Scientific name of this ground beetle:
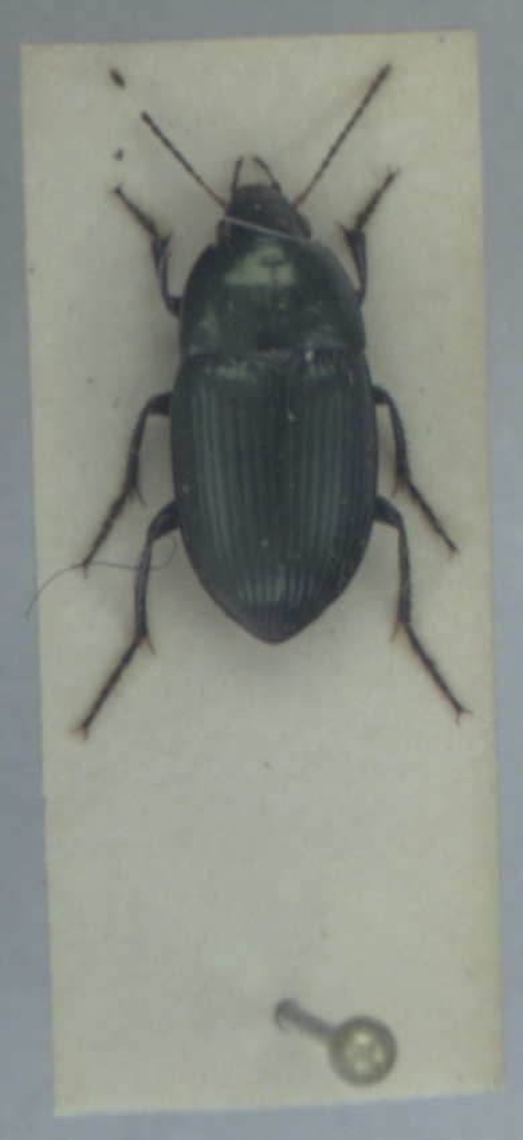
Amara ovata
